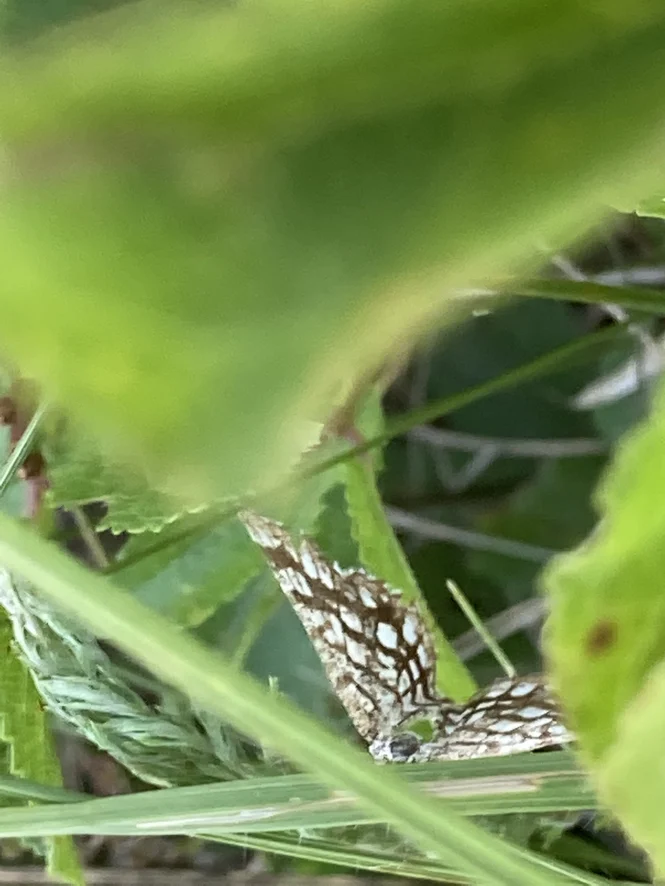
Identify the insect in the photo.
Chiasmia clathrata
